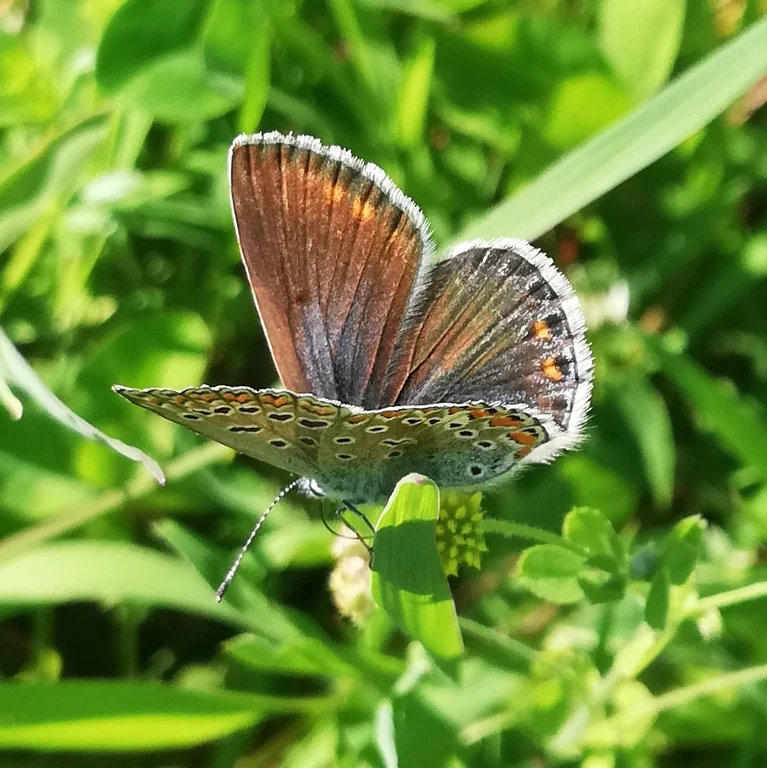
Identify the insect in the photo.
Polyommatus icarus
